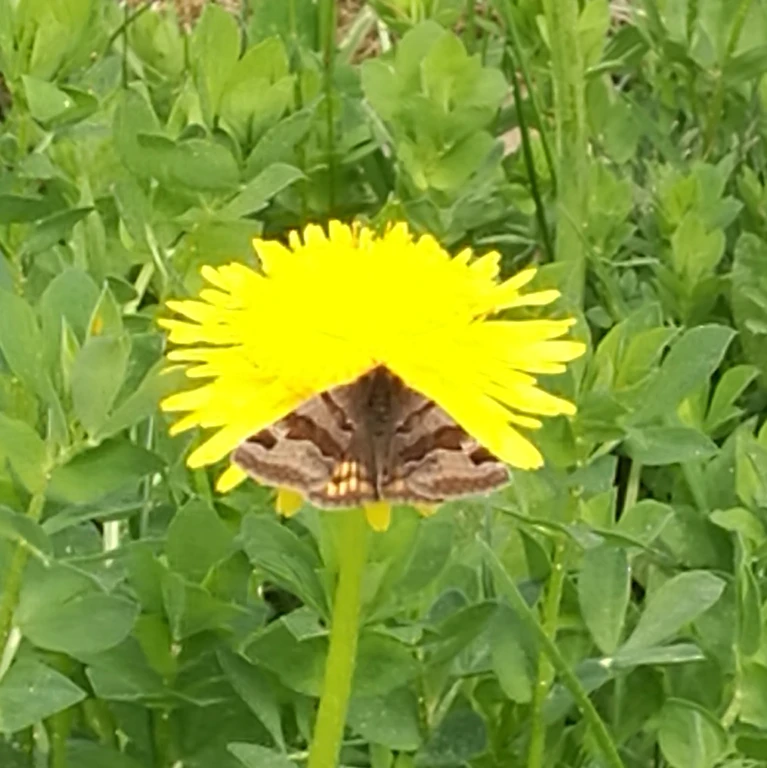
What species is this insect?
Euclidia glyphica
